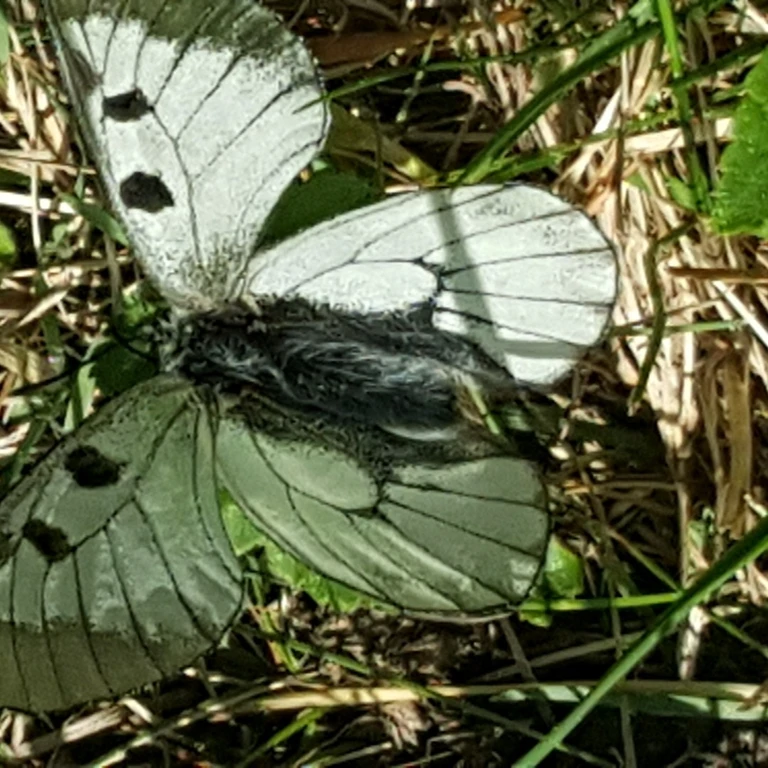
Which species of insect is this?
Parnassius mnemosyne
